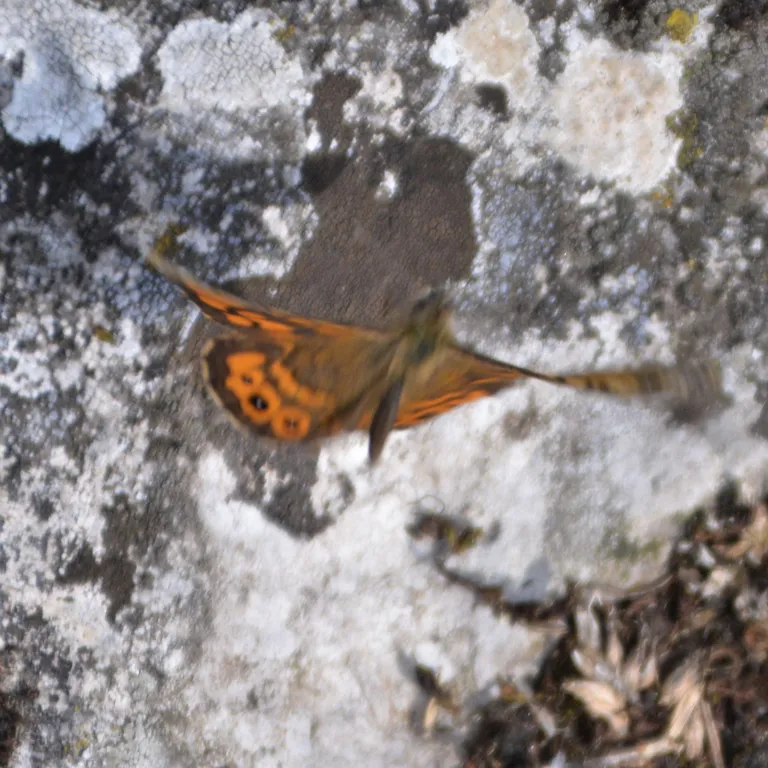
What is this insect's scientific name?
Lasiommata megera (also Pararge megera)
